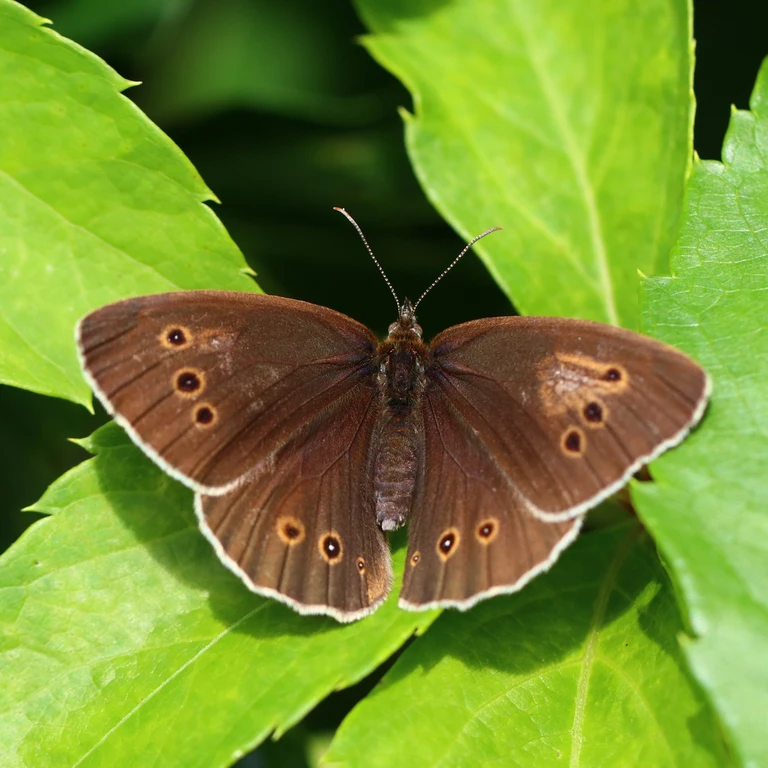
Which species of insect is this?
Aphantopus hyperantus
